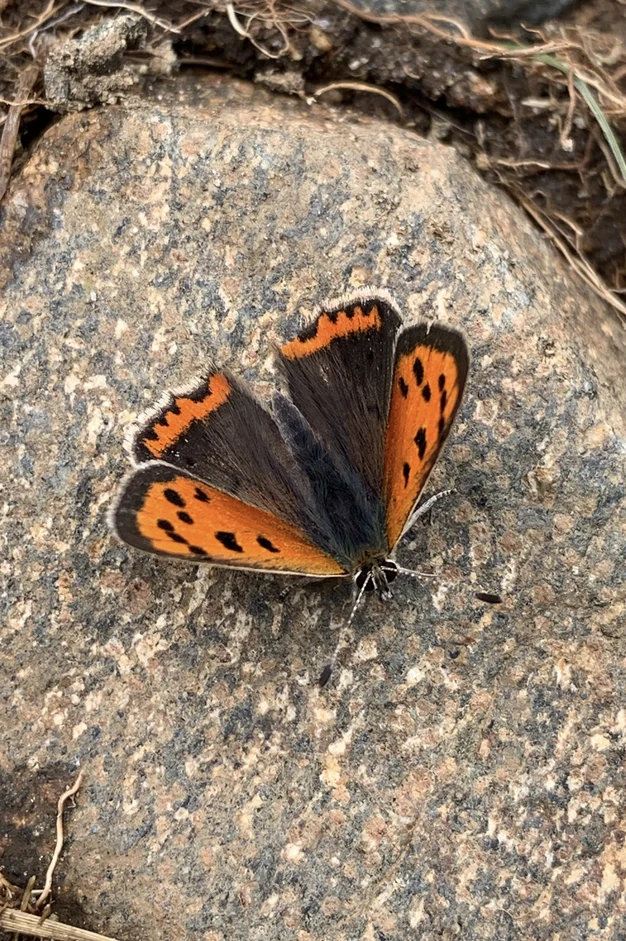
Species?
Lycaena phlaeas
